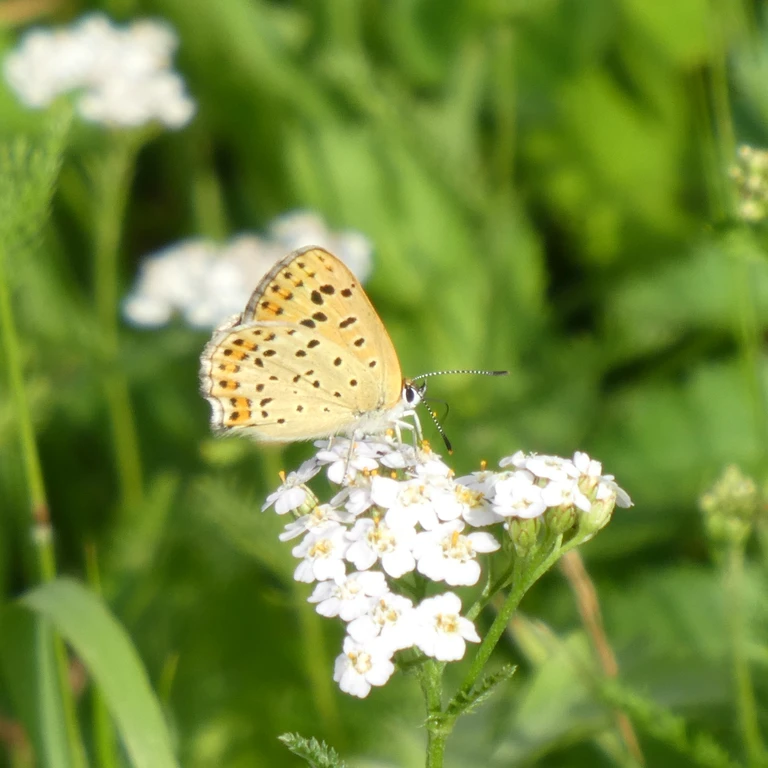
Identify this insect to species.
Lycaena tityrus (also Loweia tityrus)
